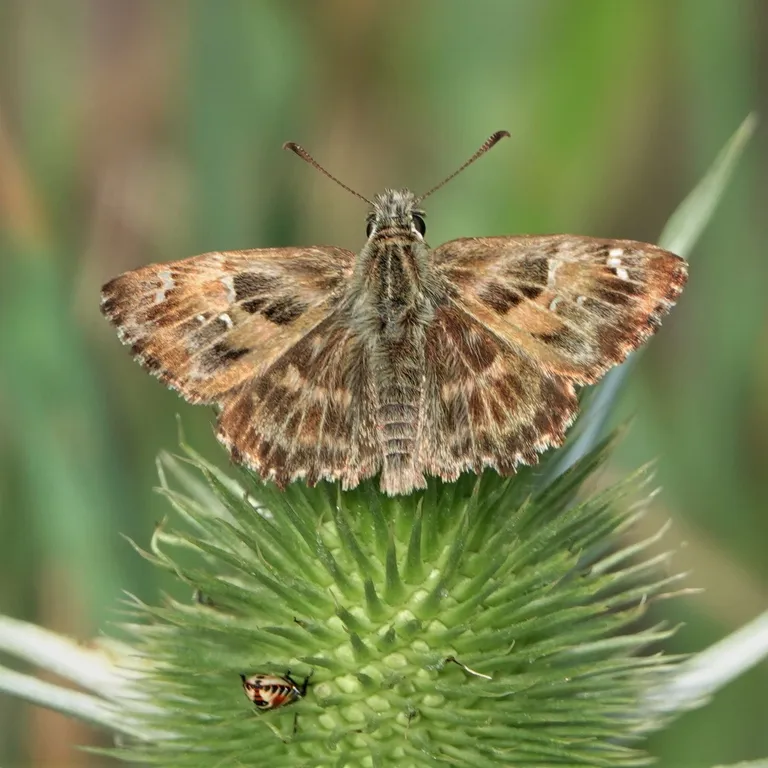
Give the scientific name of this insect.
Carcharodus alceae
